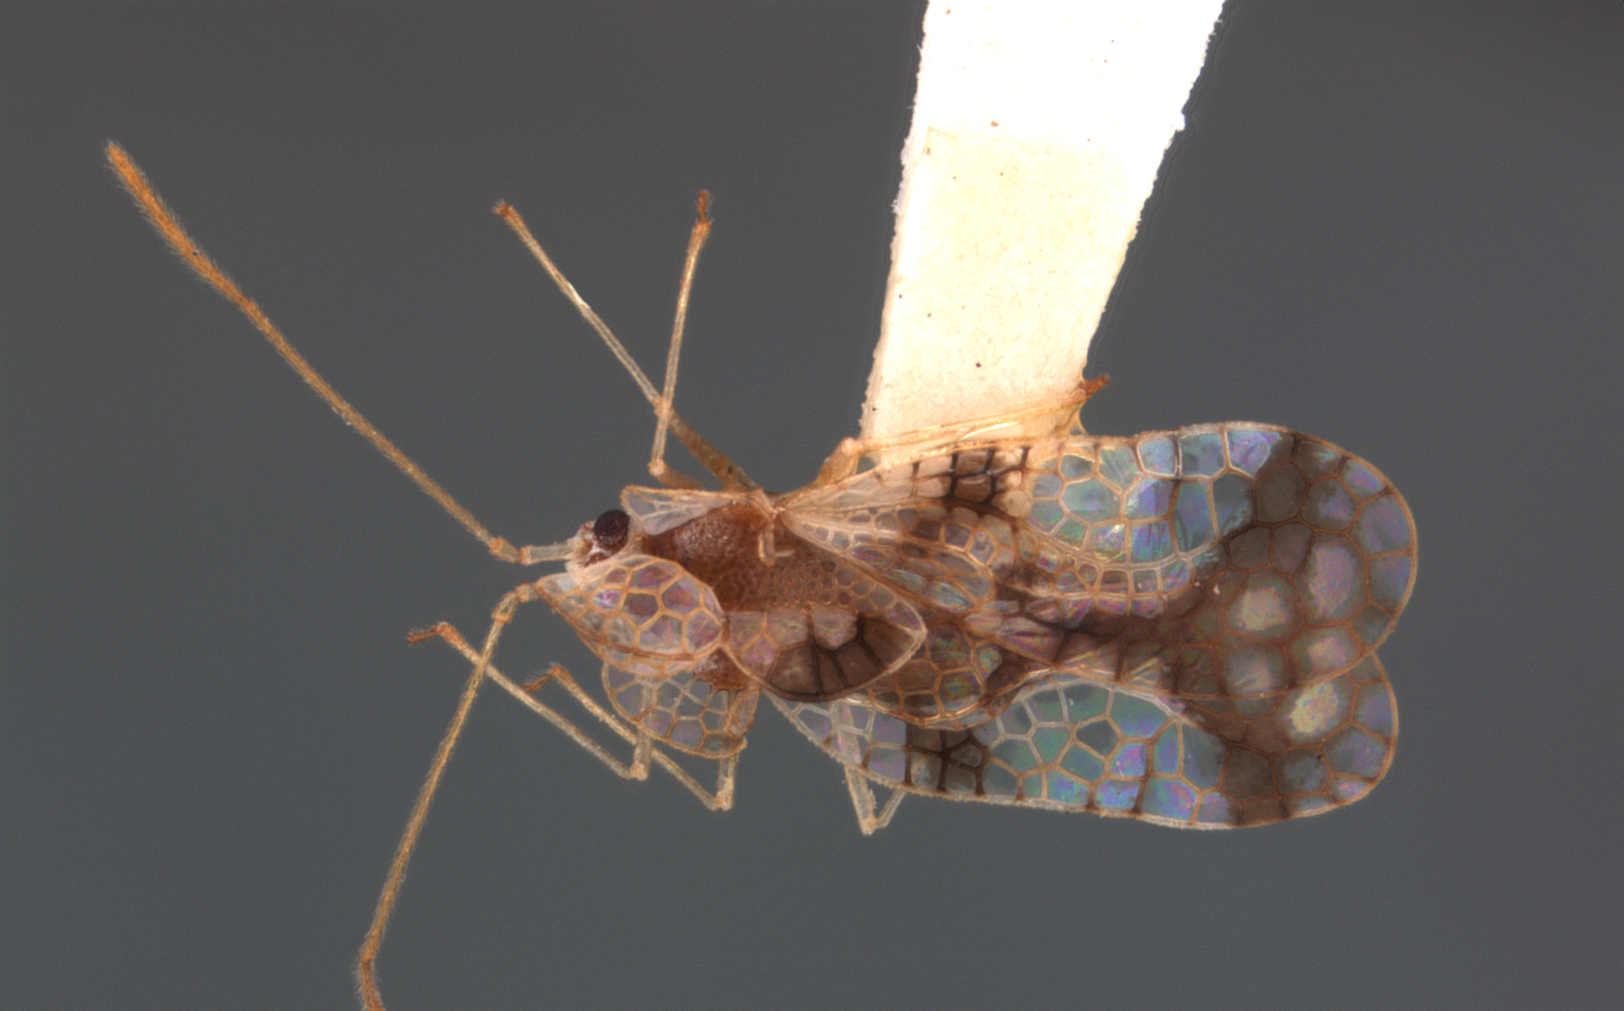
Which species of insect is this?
Stephanitis laudata
